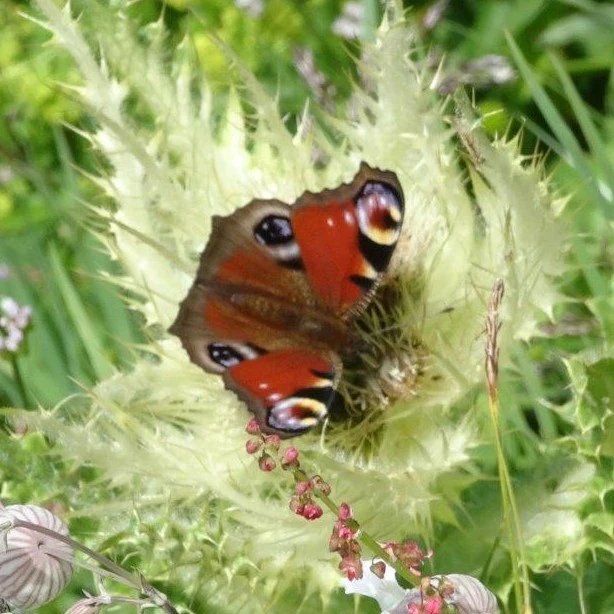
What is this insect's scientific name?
Aglais io
